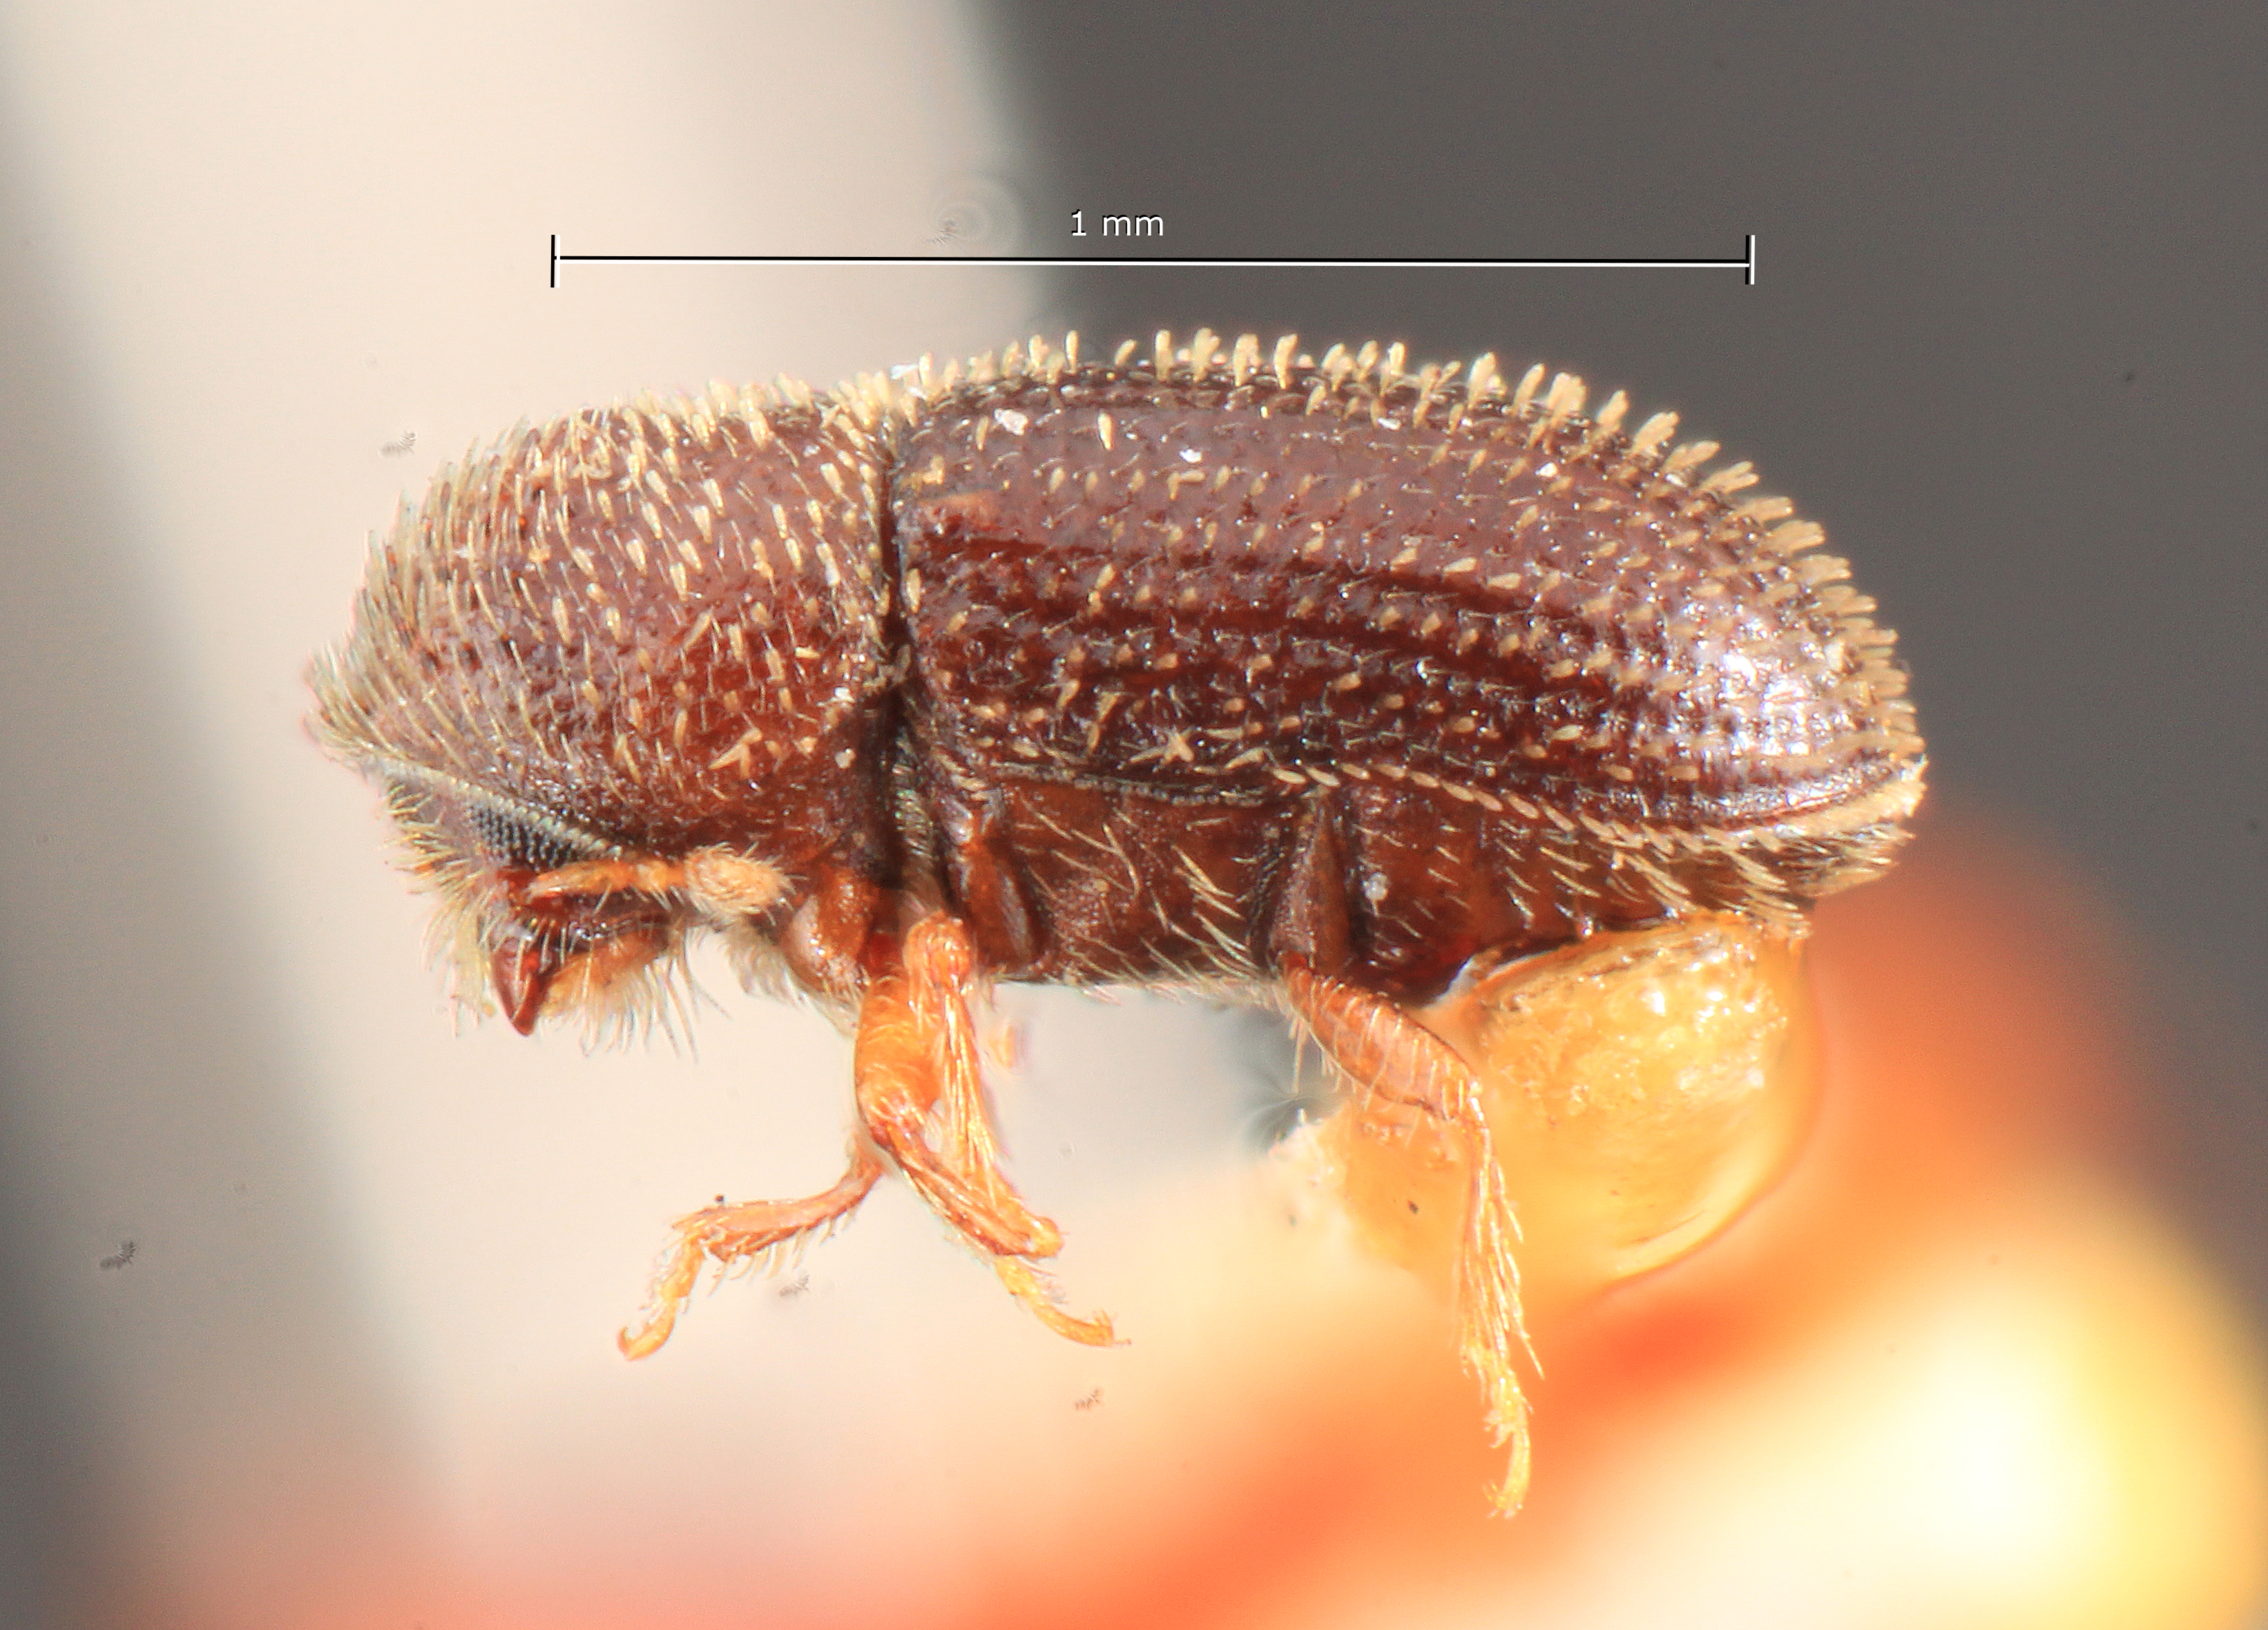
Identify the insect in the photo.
Stephanoderes guatemalensis
